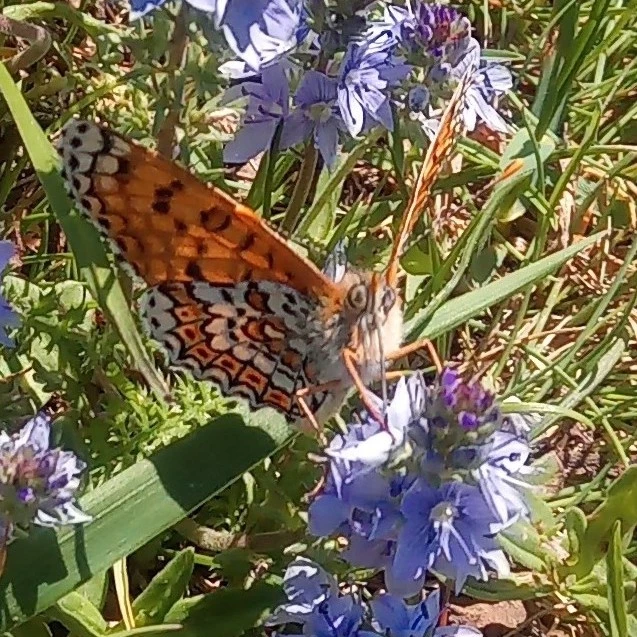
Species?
Melitaea cinxia
